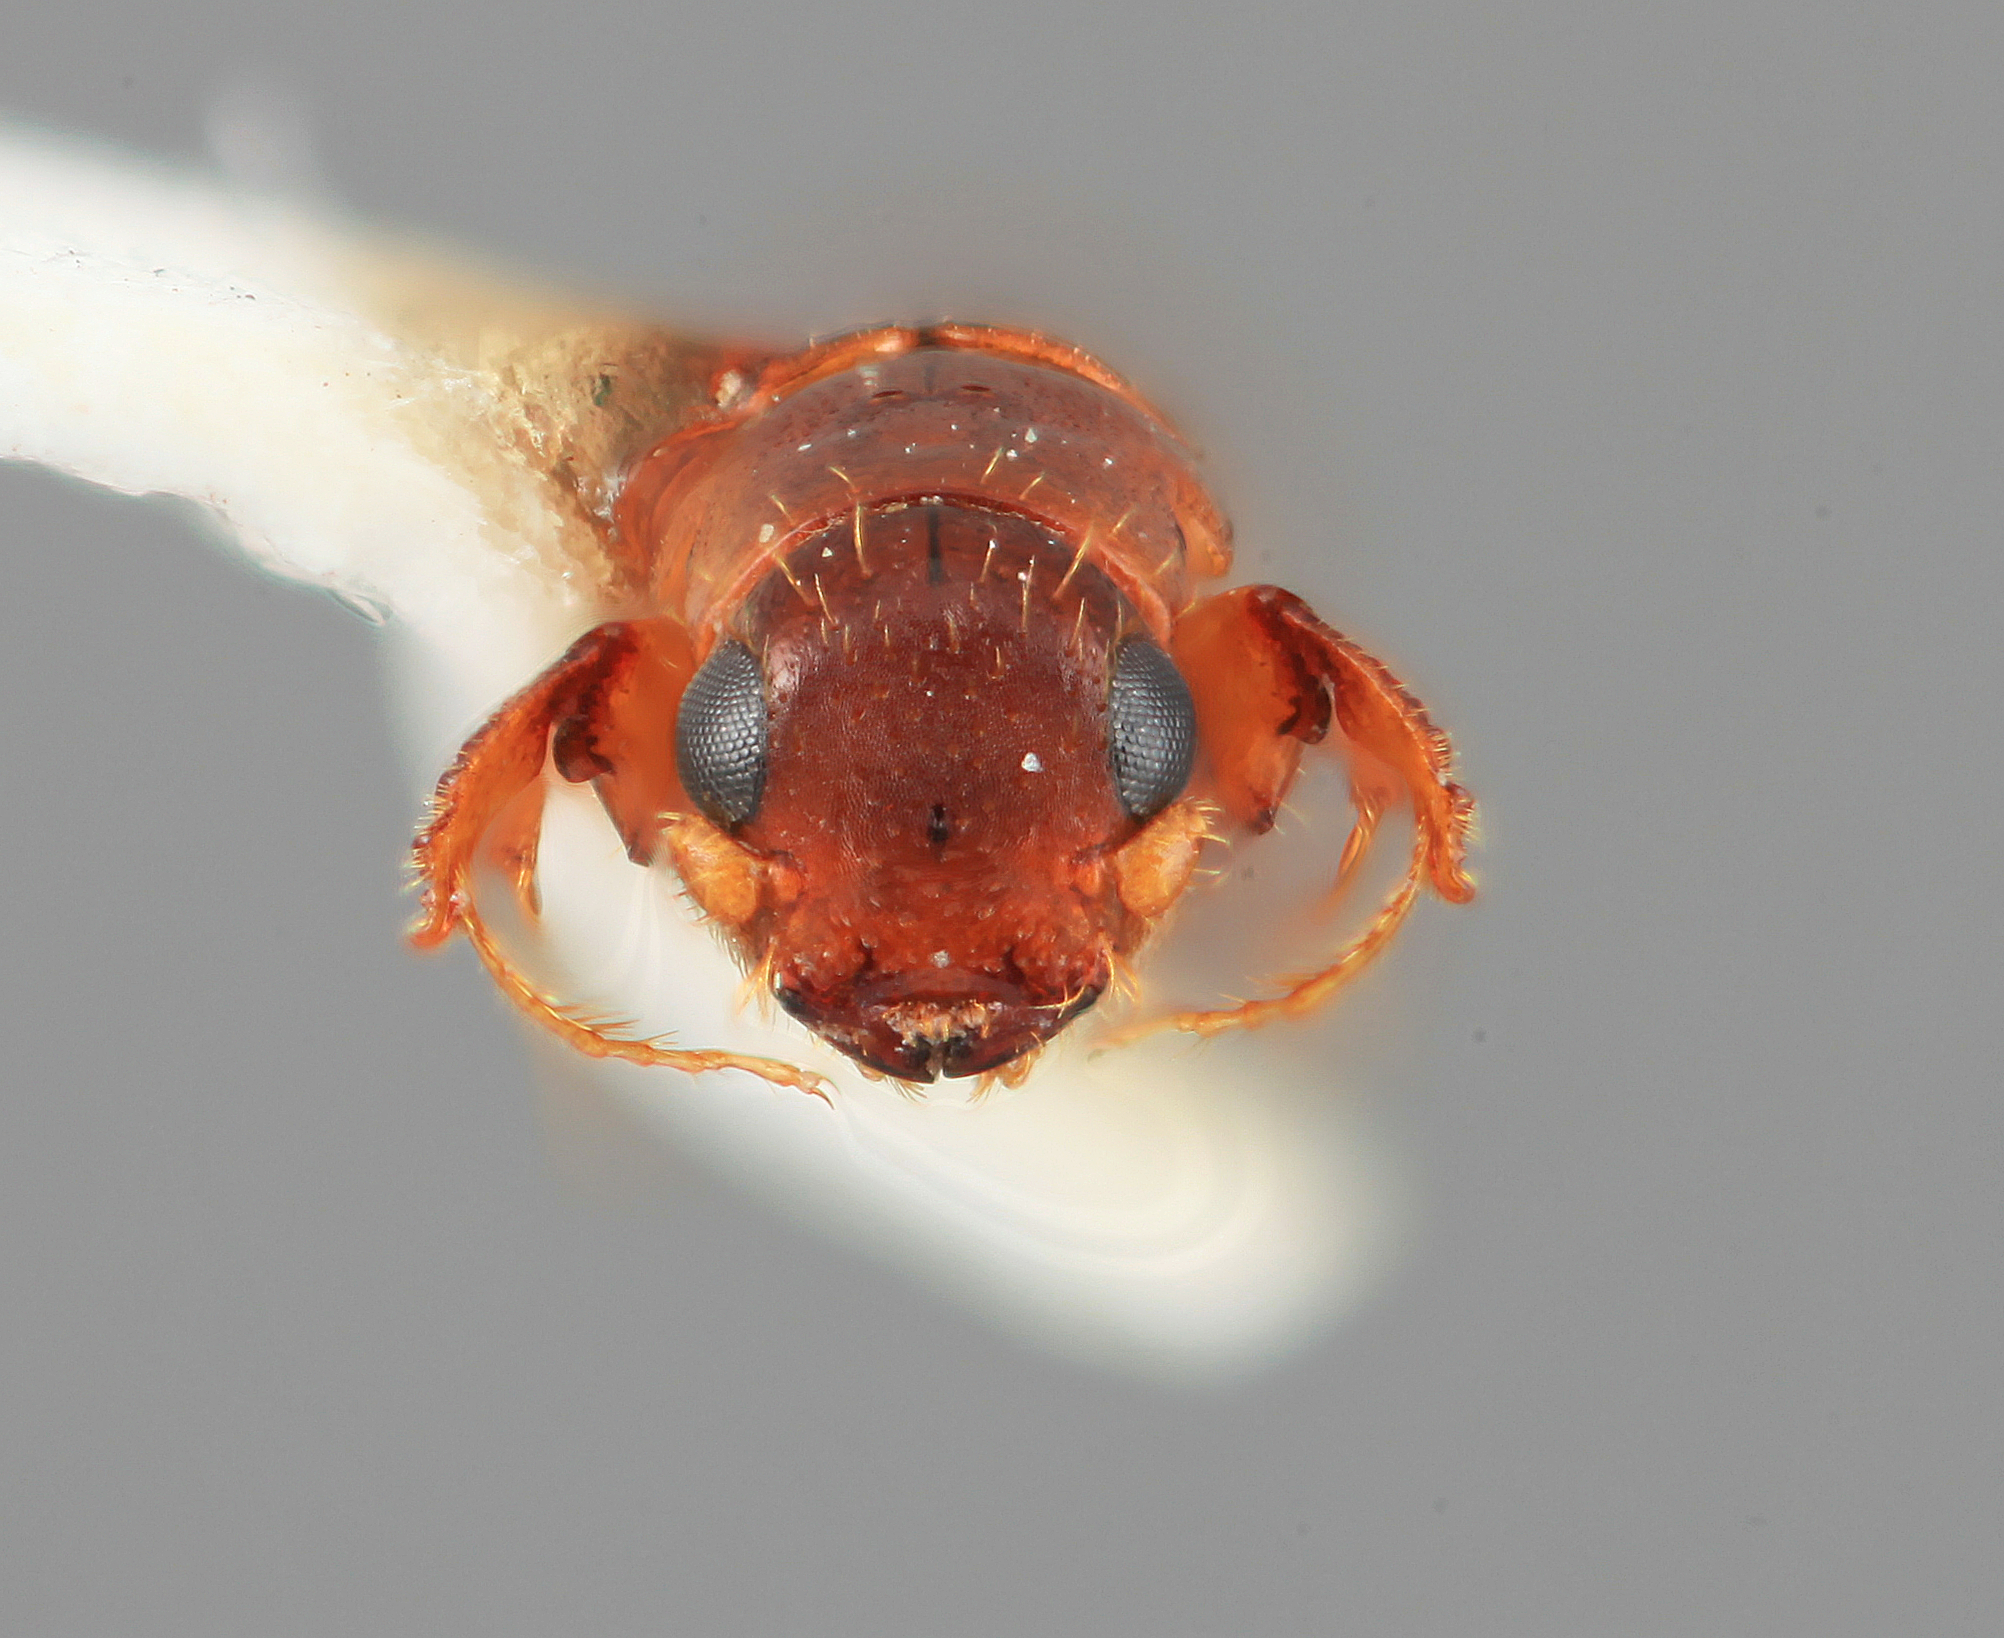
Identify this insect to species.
Platypus deplanatus
